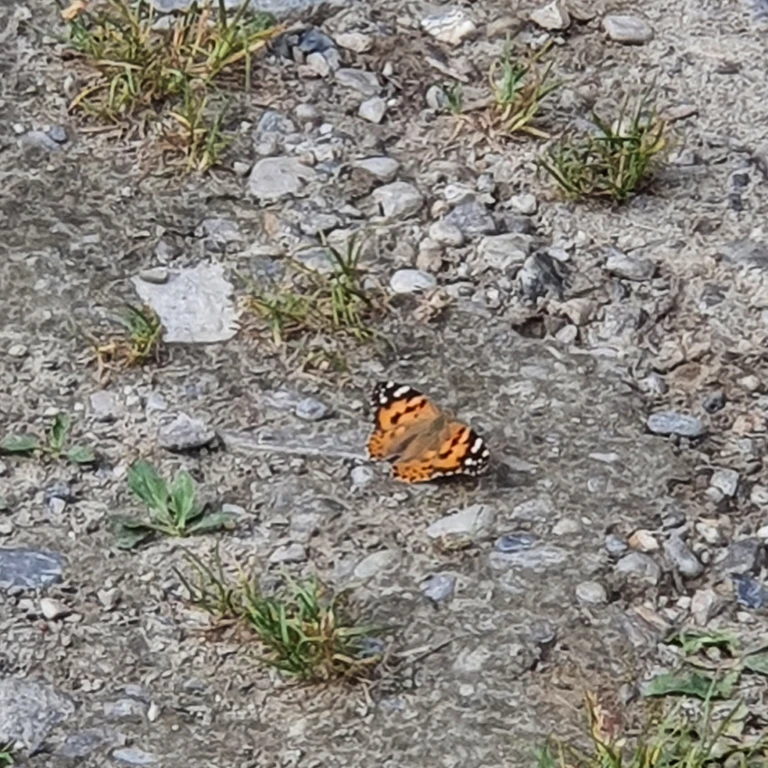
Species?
Vanessa cardui
